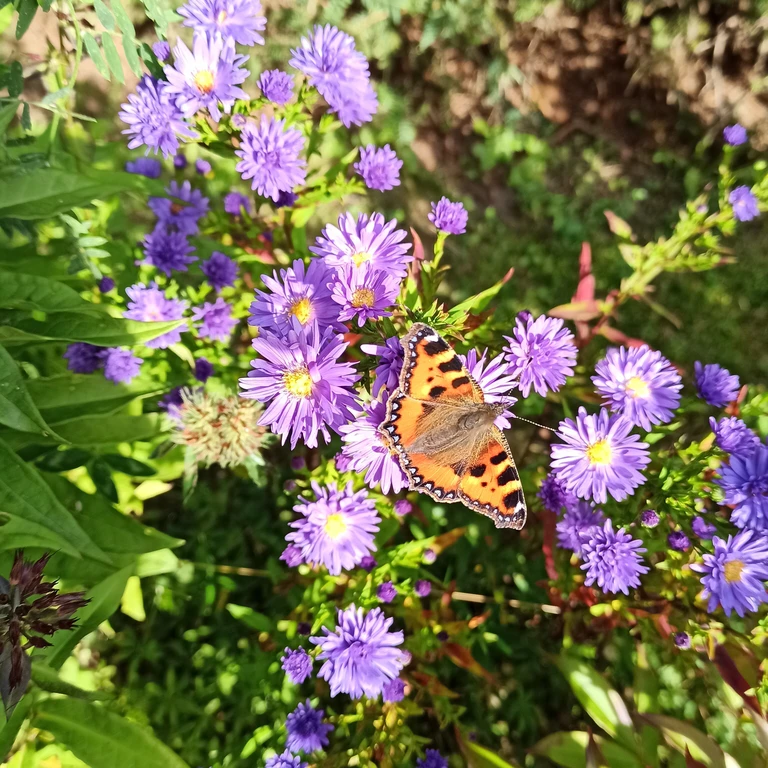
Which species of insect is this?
Aglais urticae
